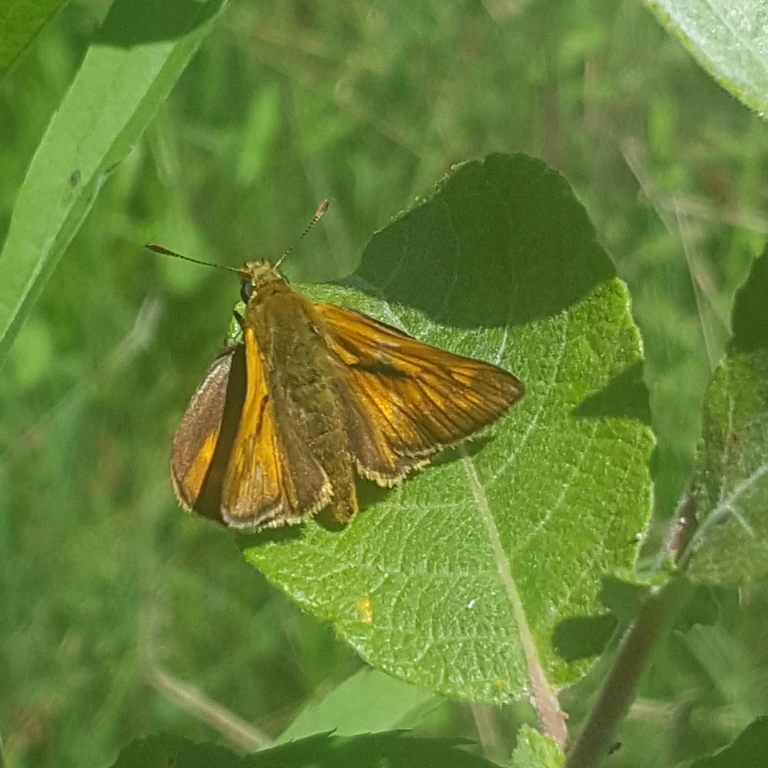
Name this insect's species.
Ochlodes sylvanus (also Ochlodes venata)
